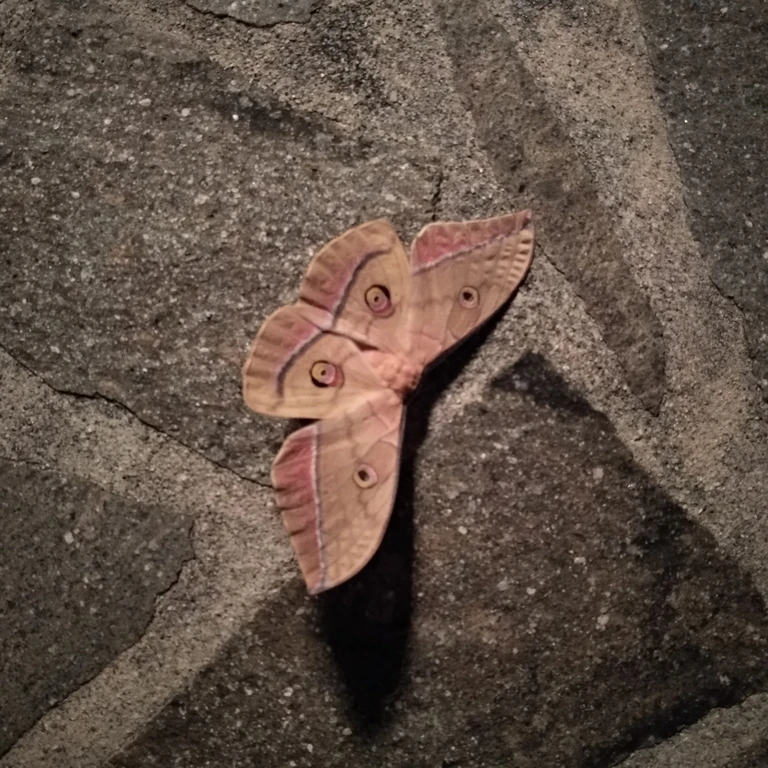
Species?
Antheraea yamamai
